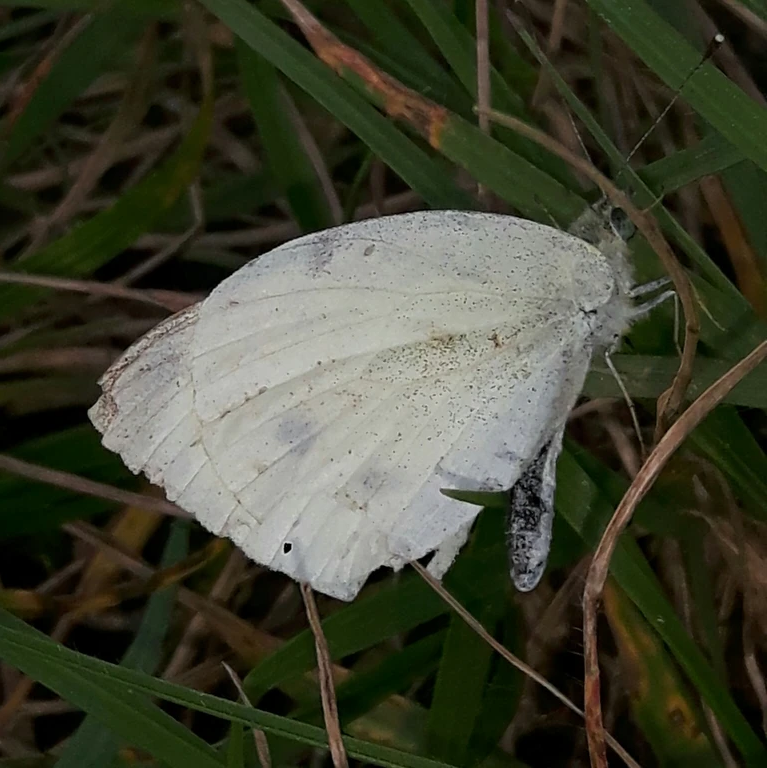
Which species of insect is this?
Pieris rapae
